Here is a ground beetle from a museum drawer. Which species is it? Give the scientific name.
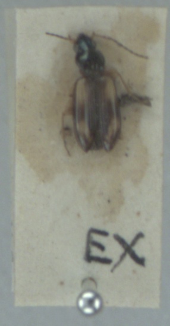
Bembidion tetracolum
